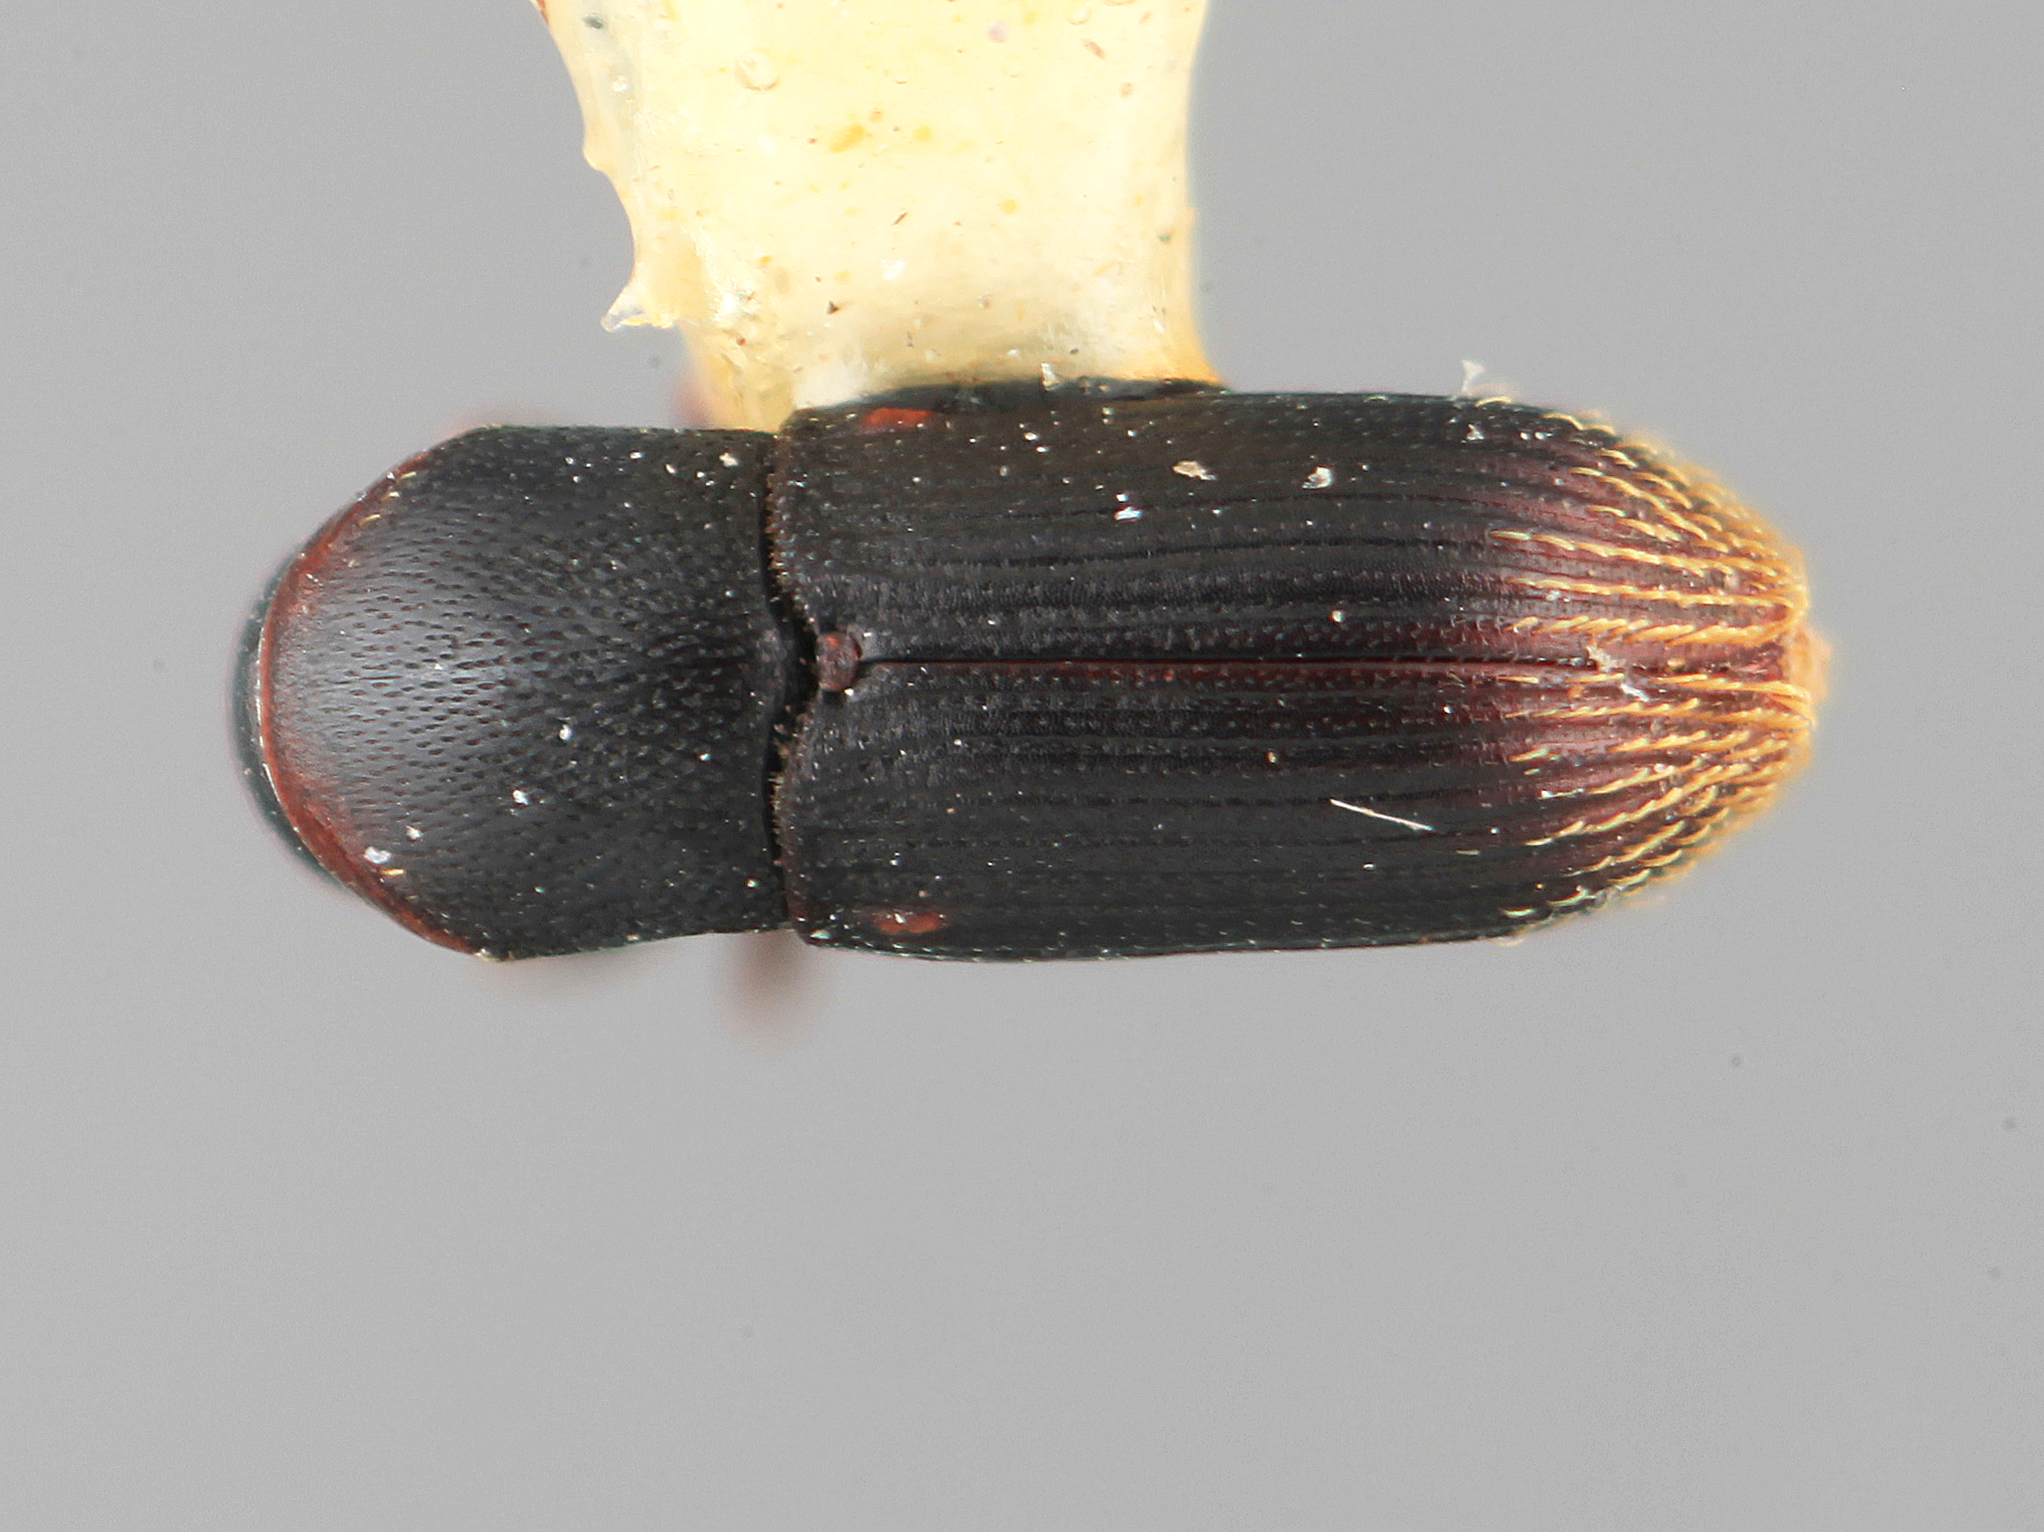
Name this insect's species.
Cnesinus retifer
